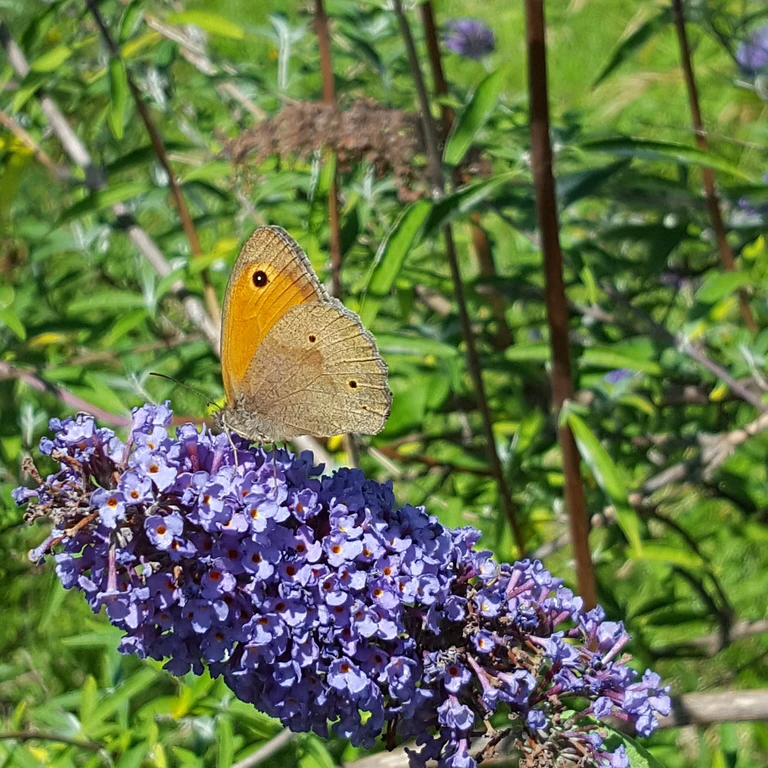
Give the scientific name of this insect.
Maniola jurtina
